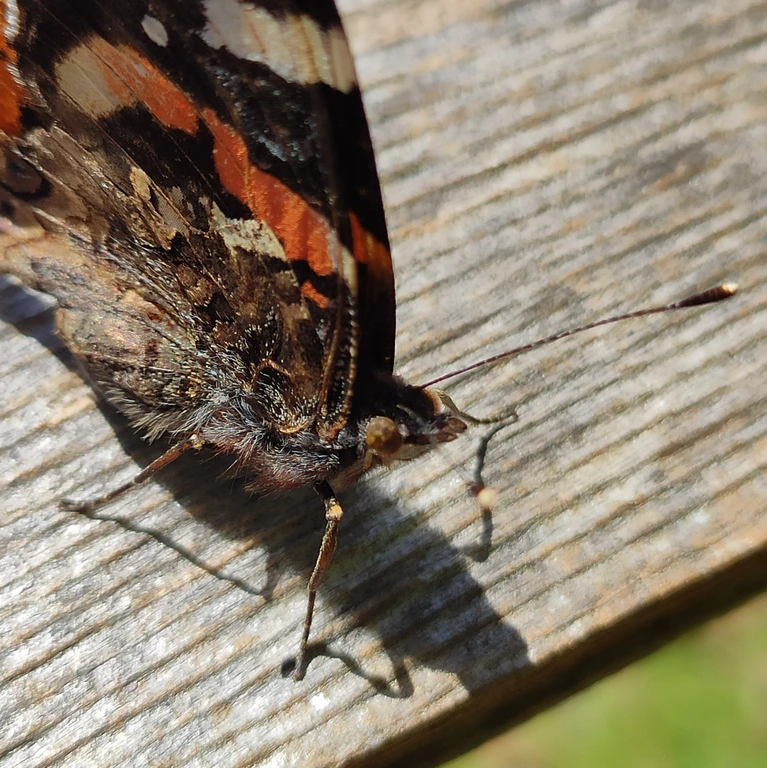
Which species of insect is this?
Vanessa atalanta
